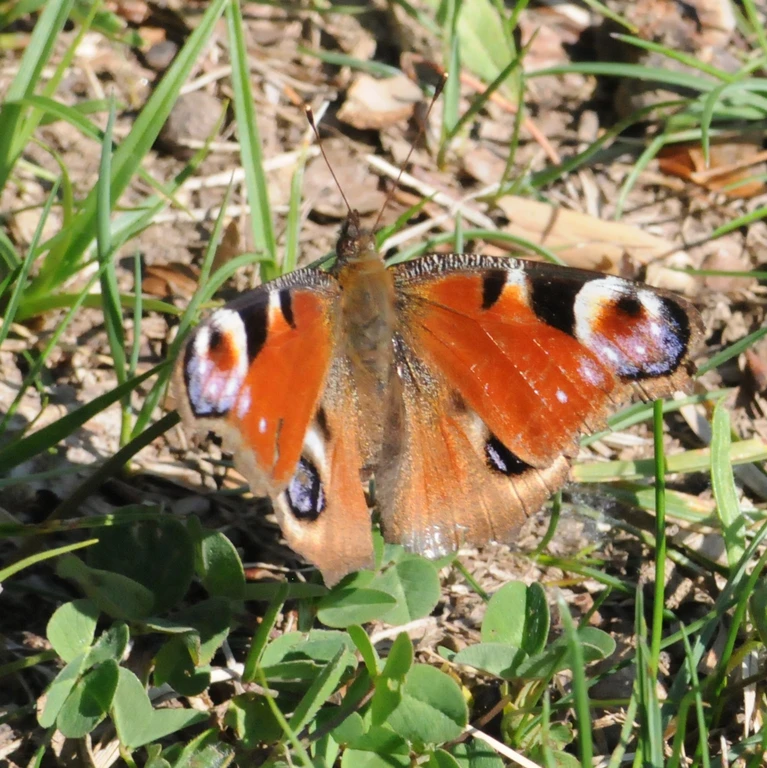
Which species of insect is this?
Aglais io
